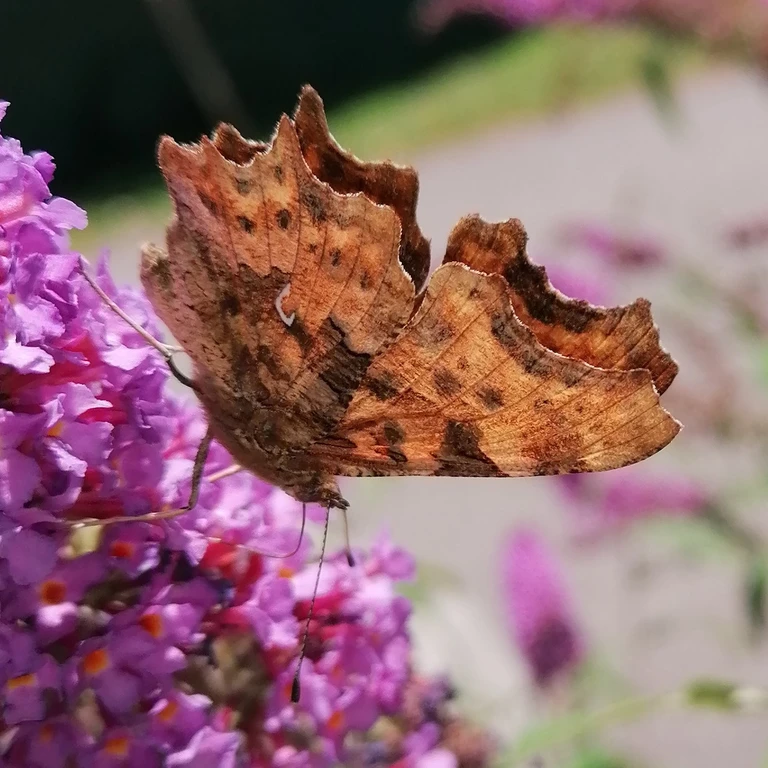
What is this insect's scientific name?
Polygonia c-album
